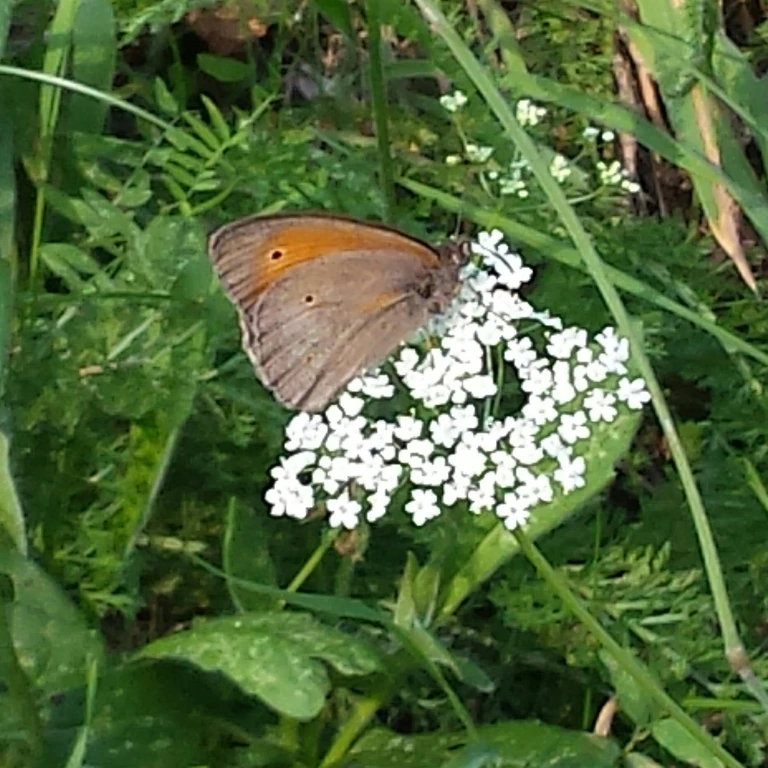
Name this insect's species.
Maniola jurtina
